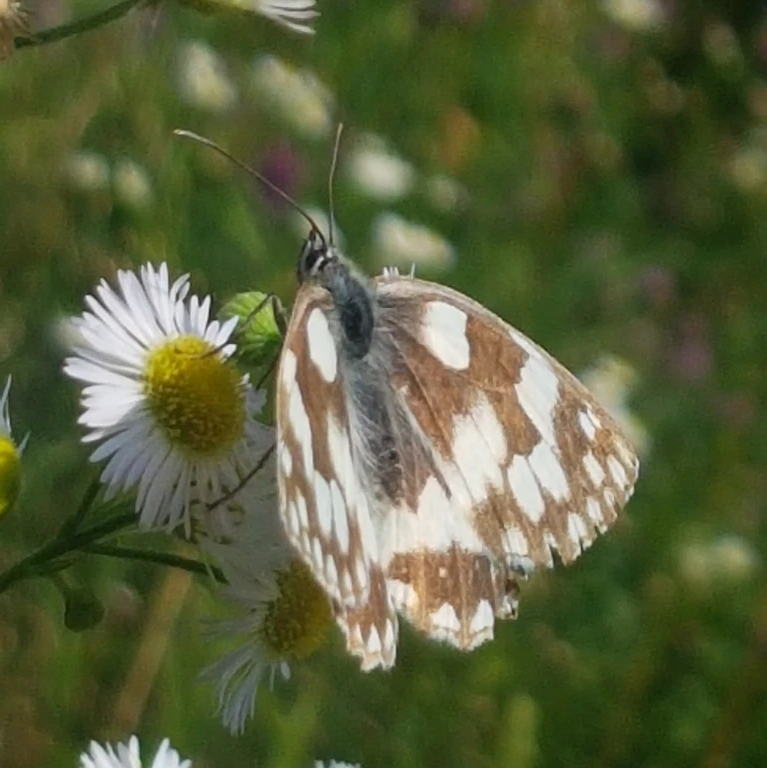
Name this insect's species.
Melanargia galathea
